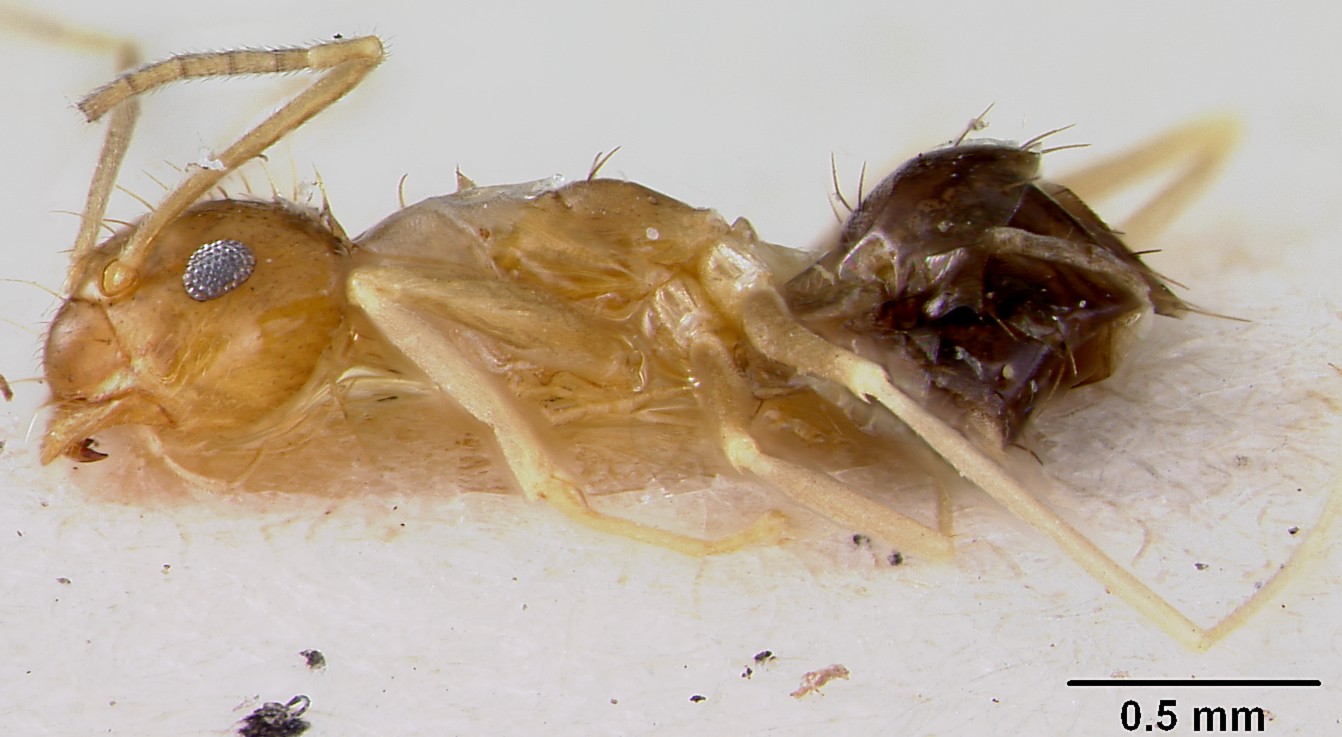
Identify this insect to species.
Prenolepis foreli
